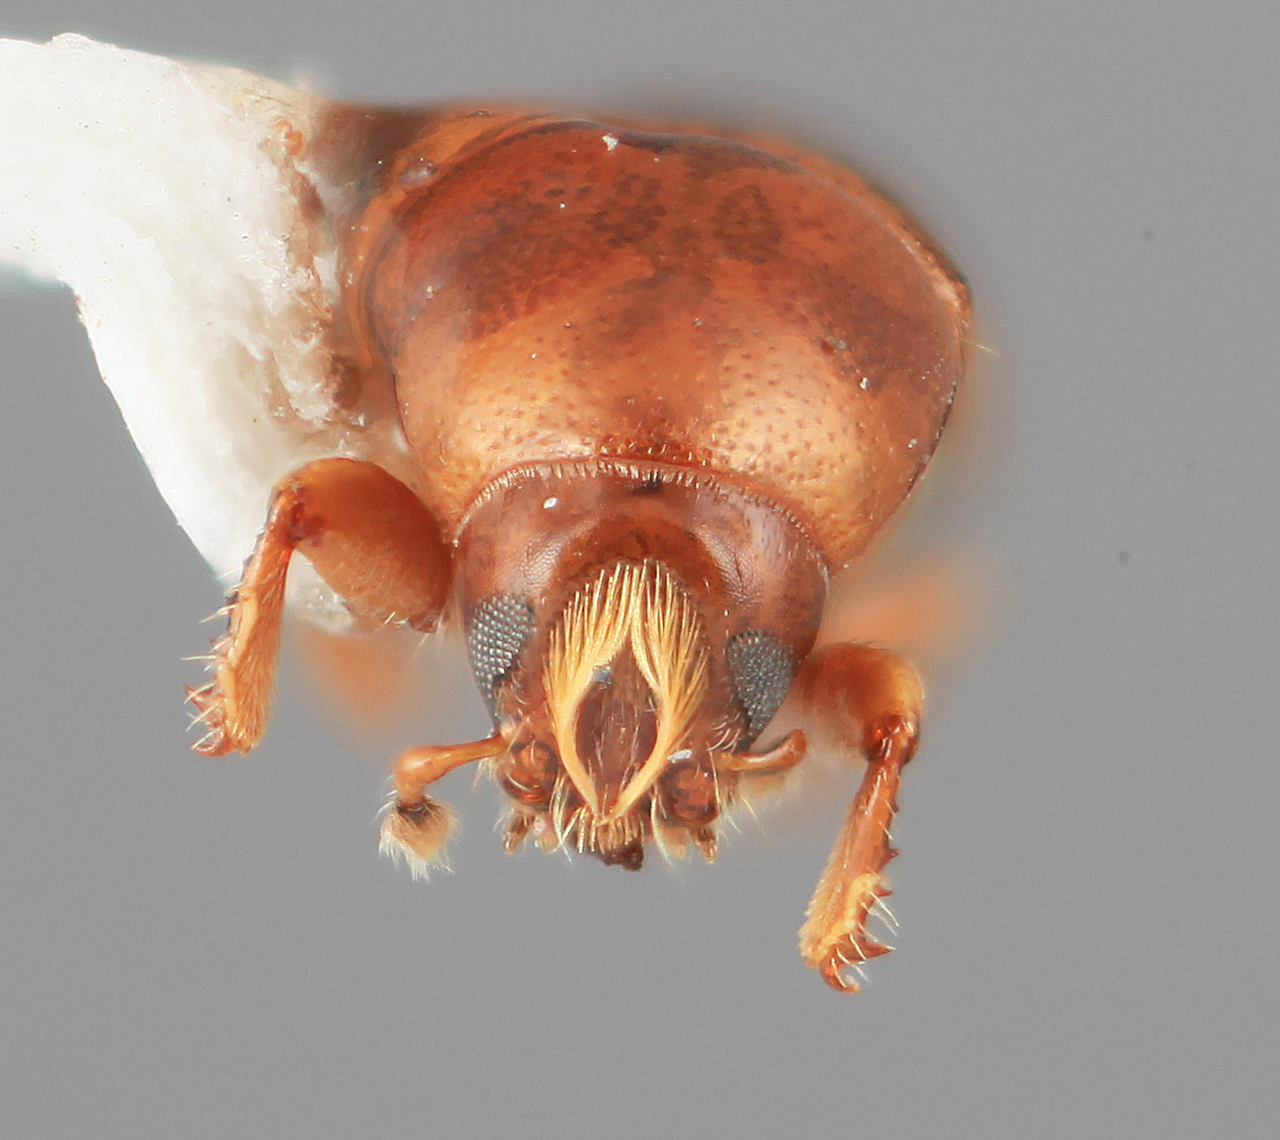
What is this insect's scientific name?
Scolytodes cecropiavorus
